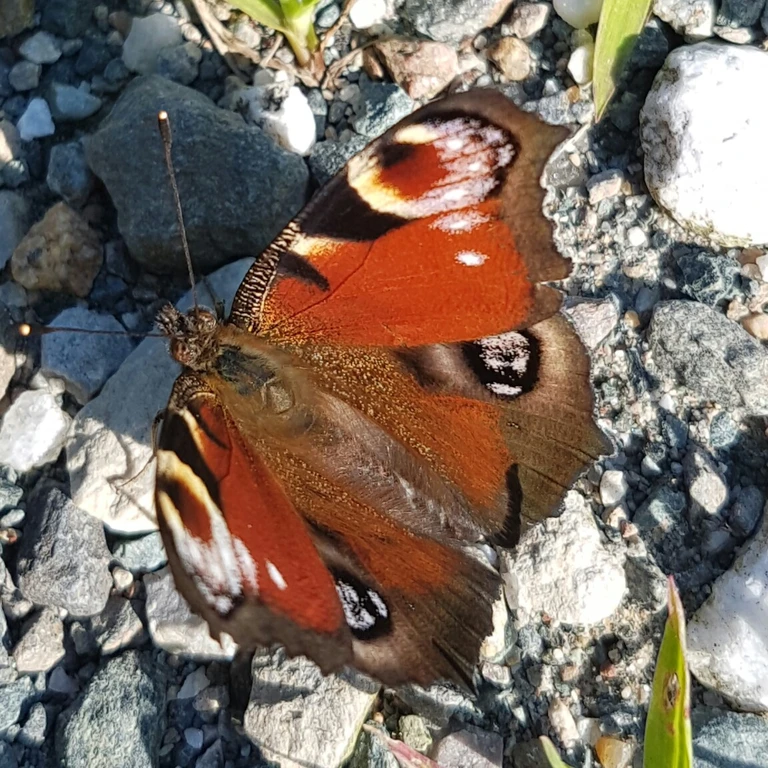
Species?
Aglais io
